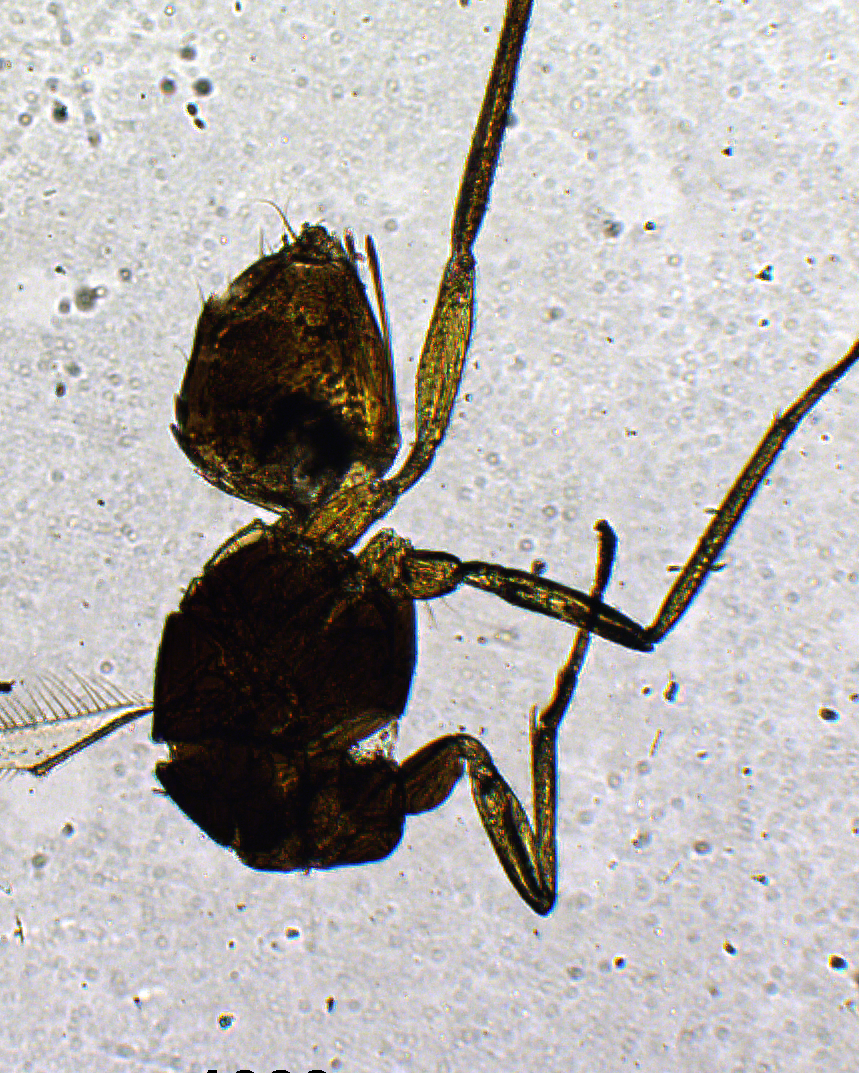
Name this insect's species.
Ooctonus kodaianus
